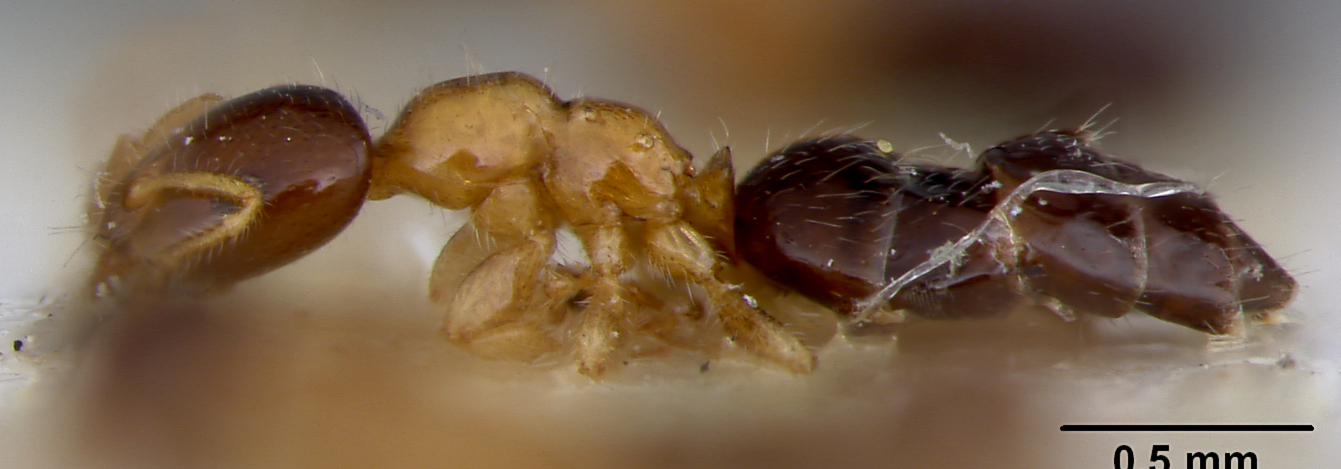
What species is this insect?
Myrmelachista ambigua
